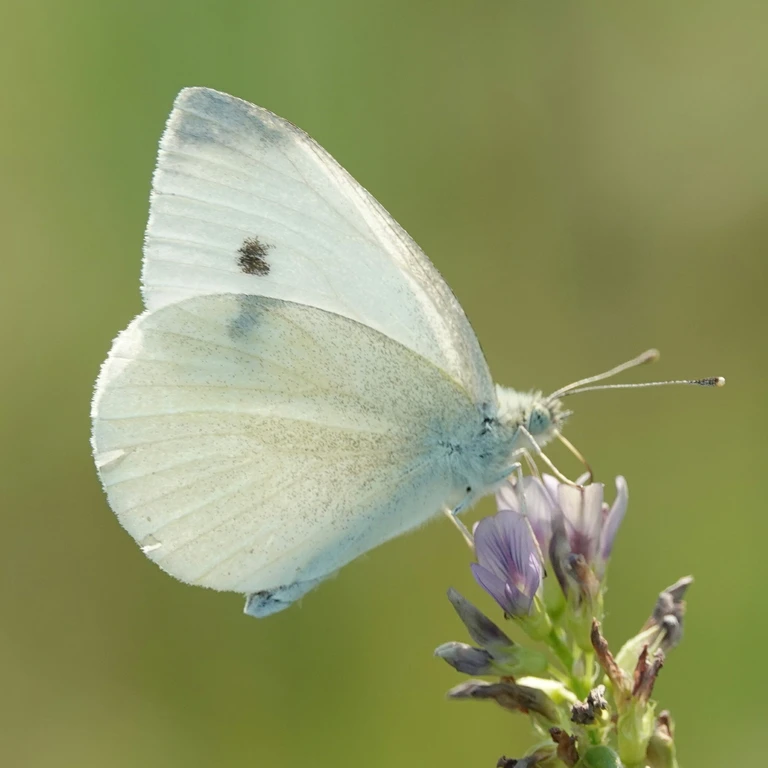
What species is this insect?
Pieris rapae
